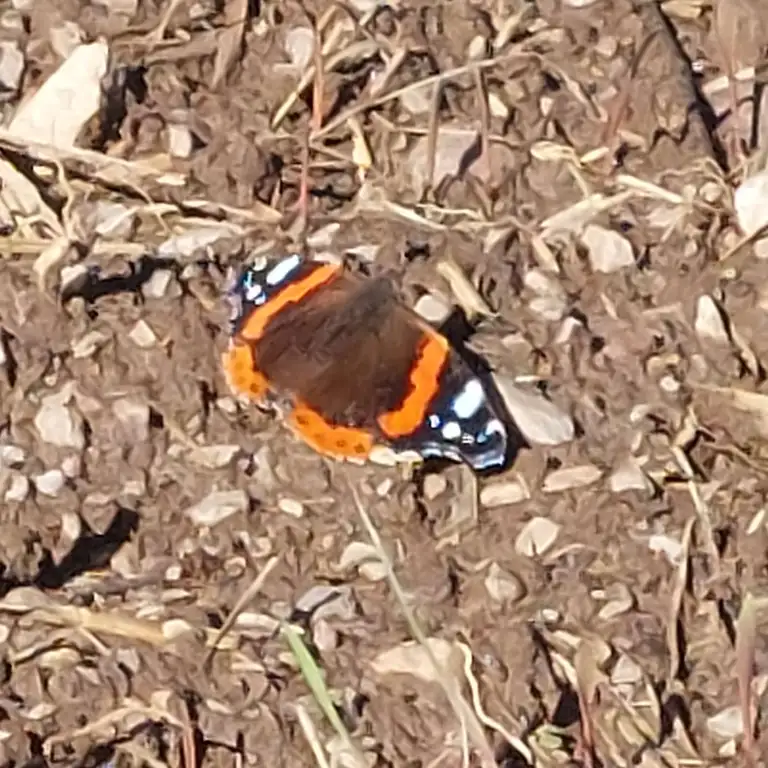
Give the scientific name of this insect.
Vanessa atalanta
